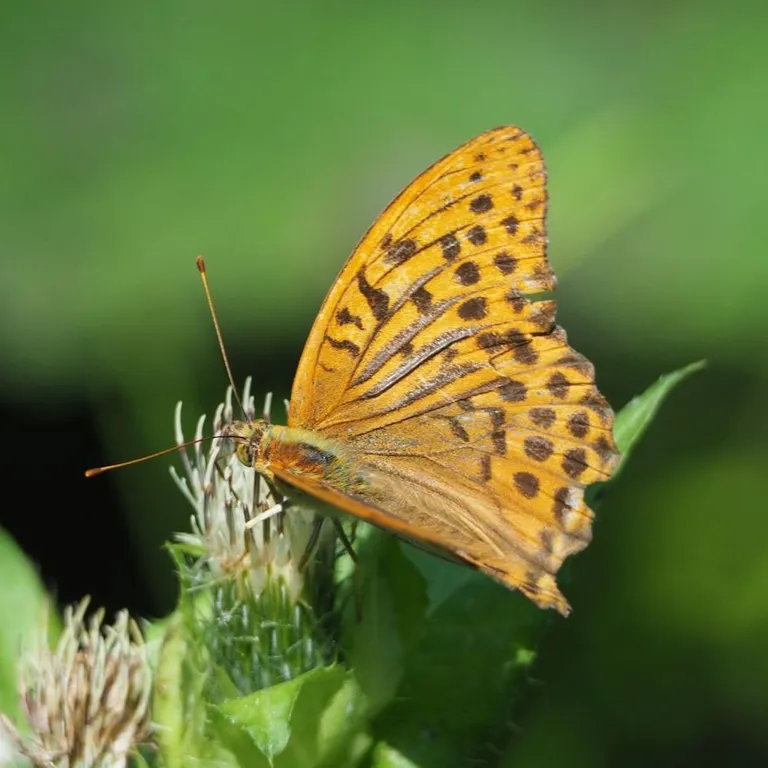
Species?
Argynnis paphia
